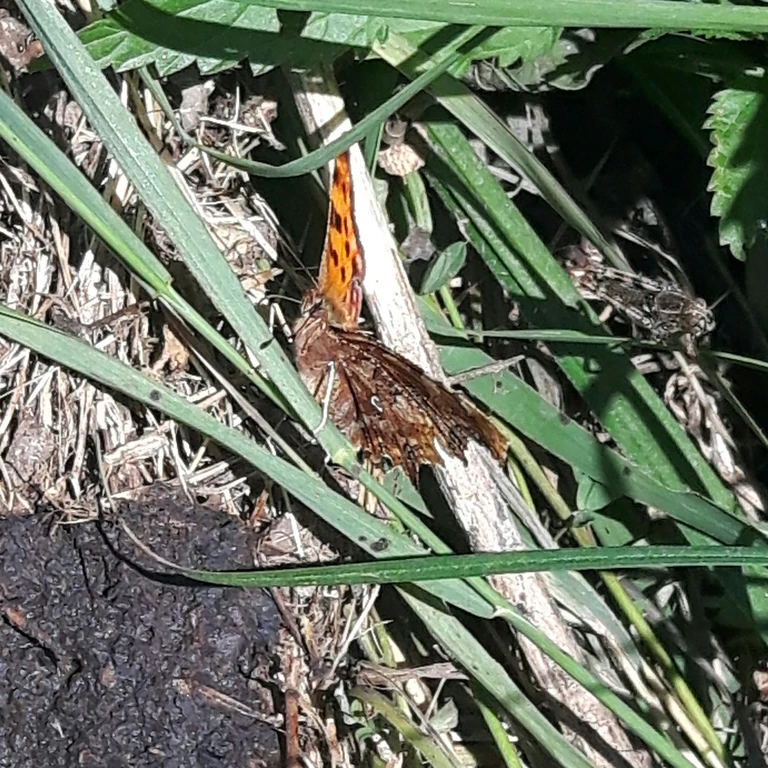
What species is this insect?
Polygonia c-album
